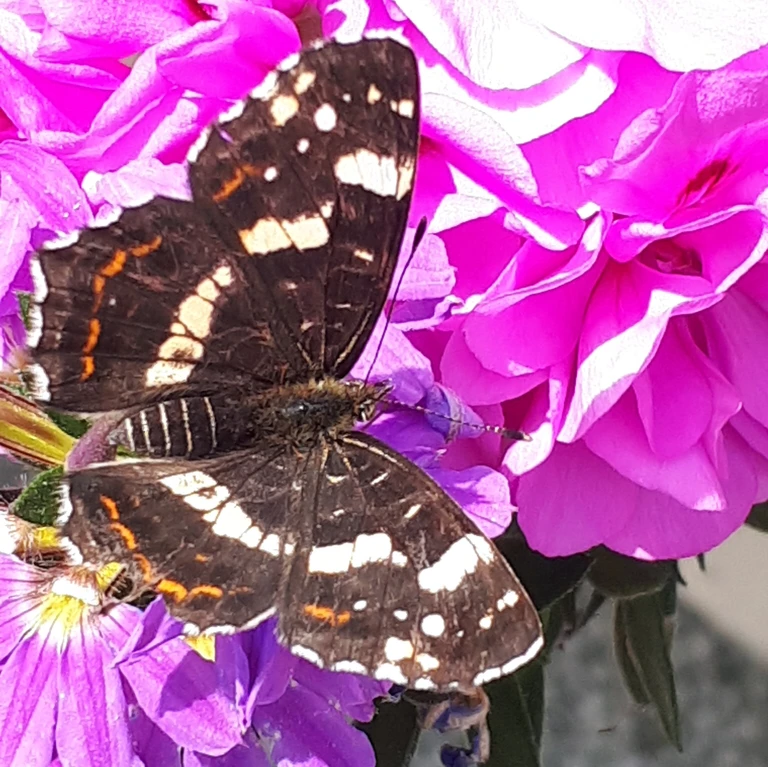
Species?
Araschnia levana
